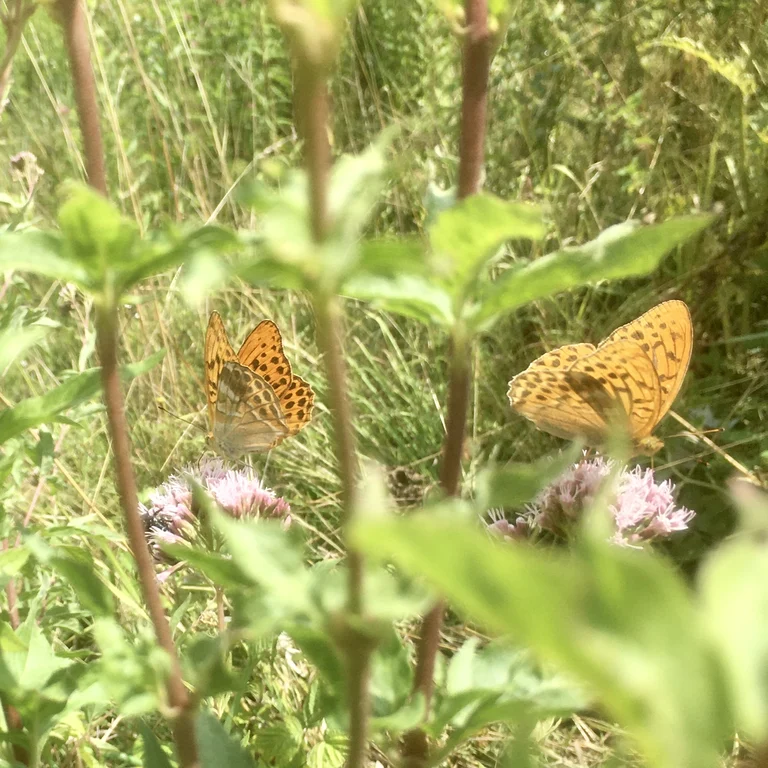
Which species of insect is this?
Argynnis paphia
